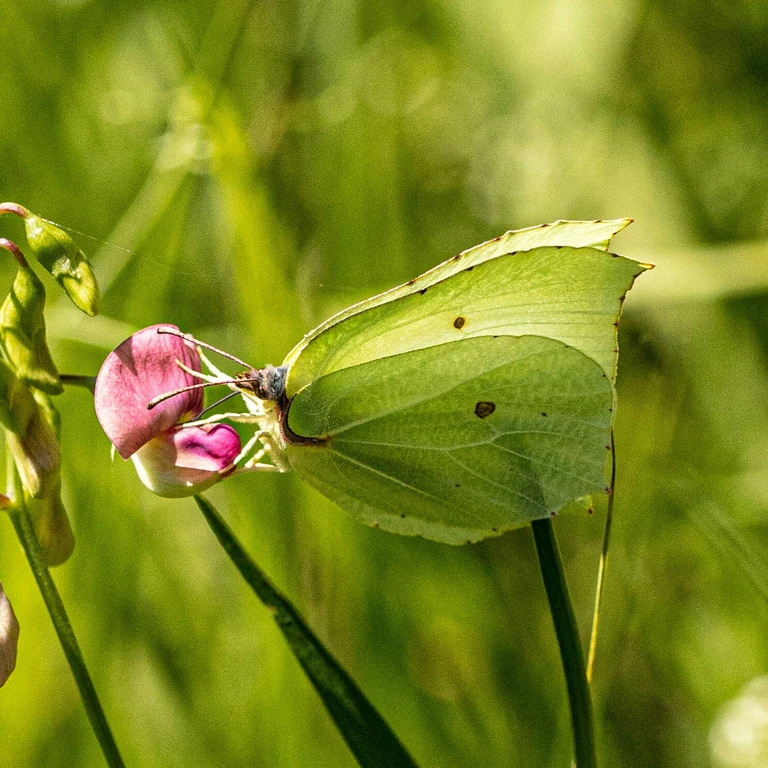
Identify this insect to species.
Gonepteryx rhamni
